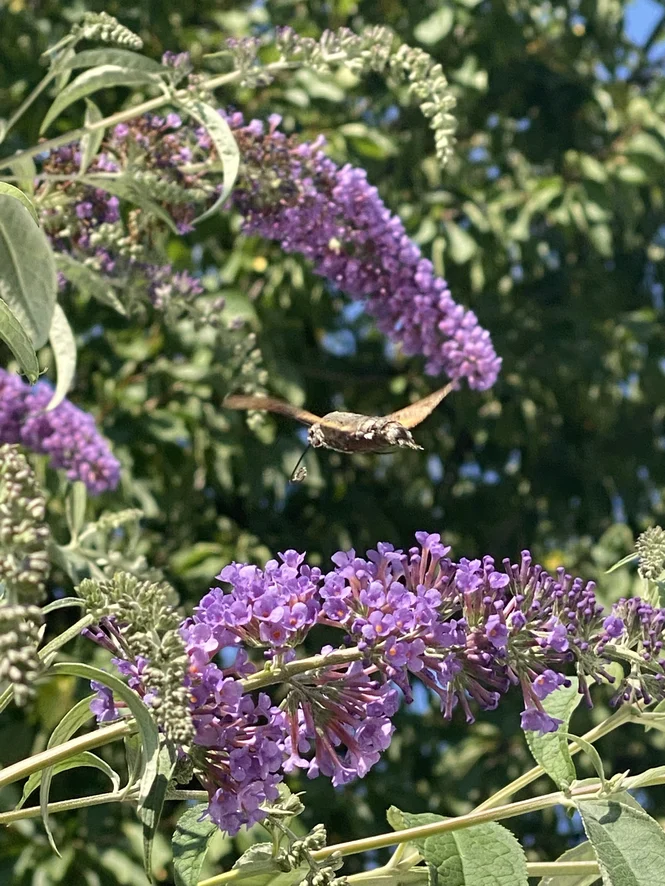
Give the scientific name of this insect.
Macroglossum stellatarum
